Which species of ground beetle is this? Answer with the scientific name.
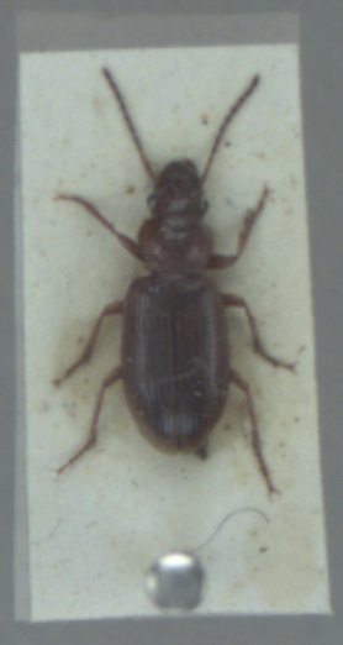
Dicheirotrichus gustavii
